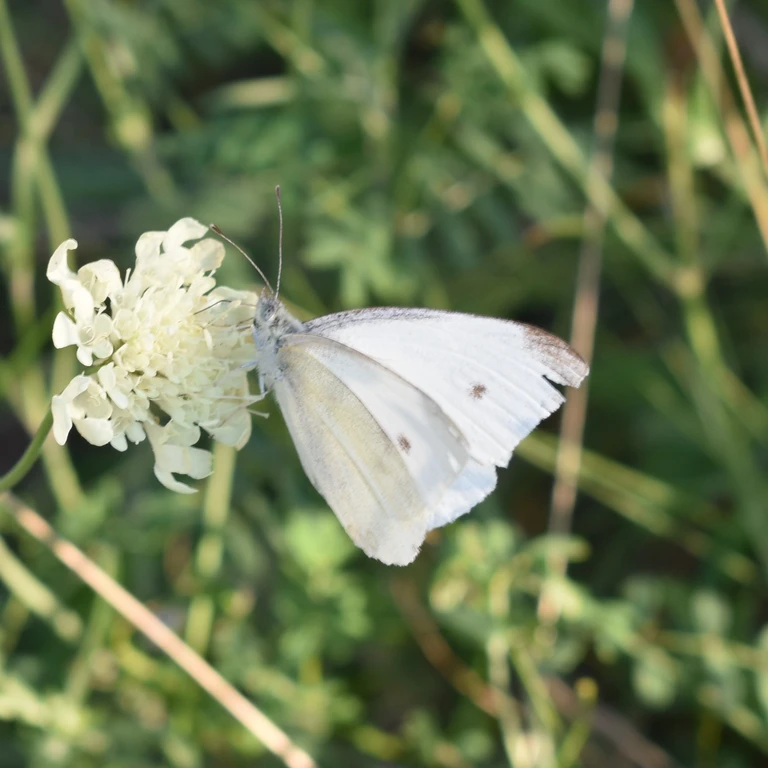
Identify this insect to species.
Pieris rapae
